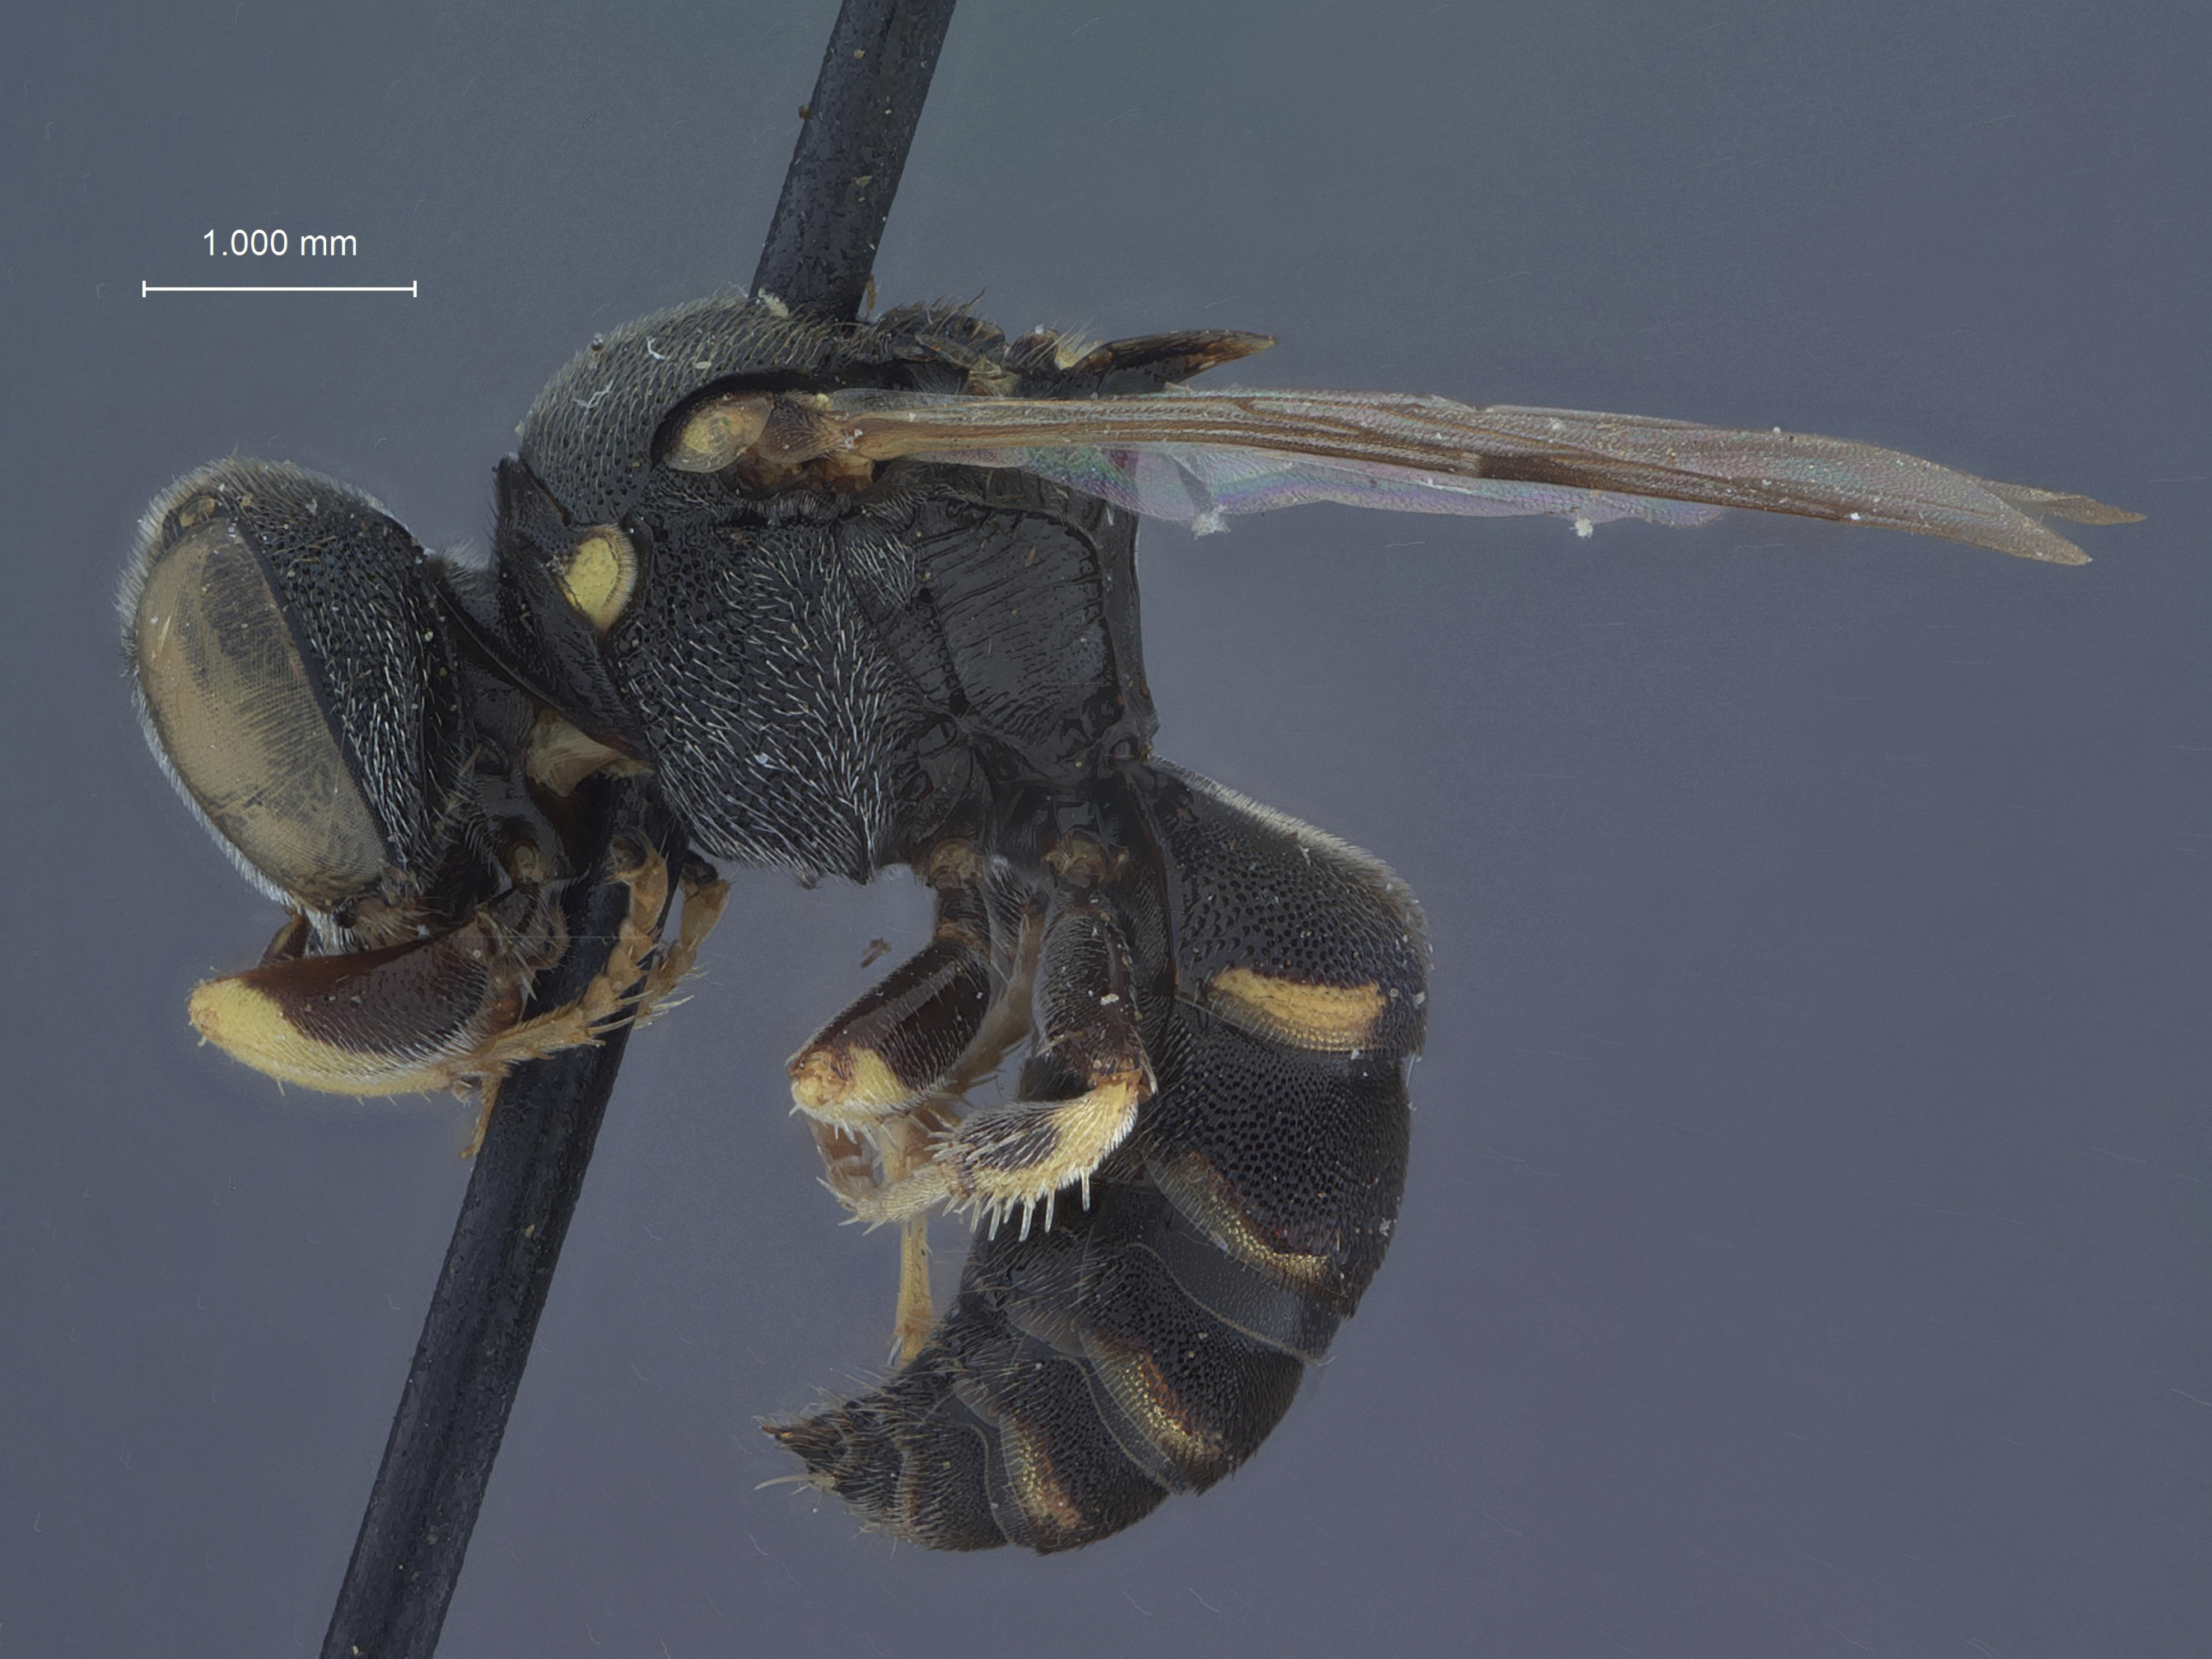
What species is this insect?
Oxybelus aequipunctatum
